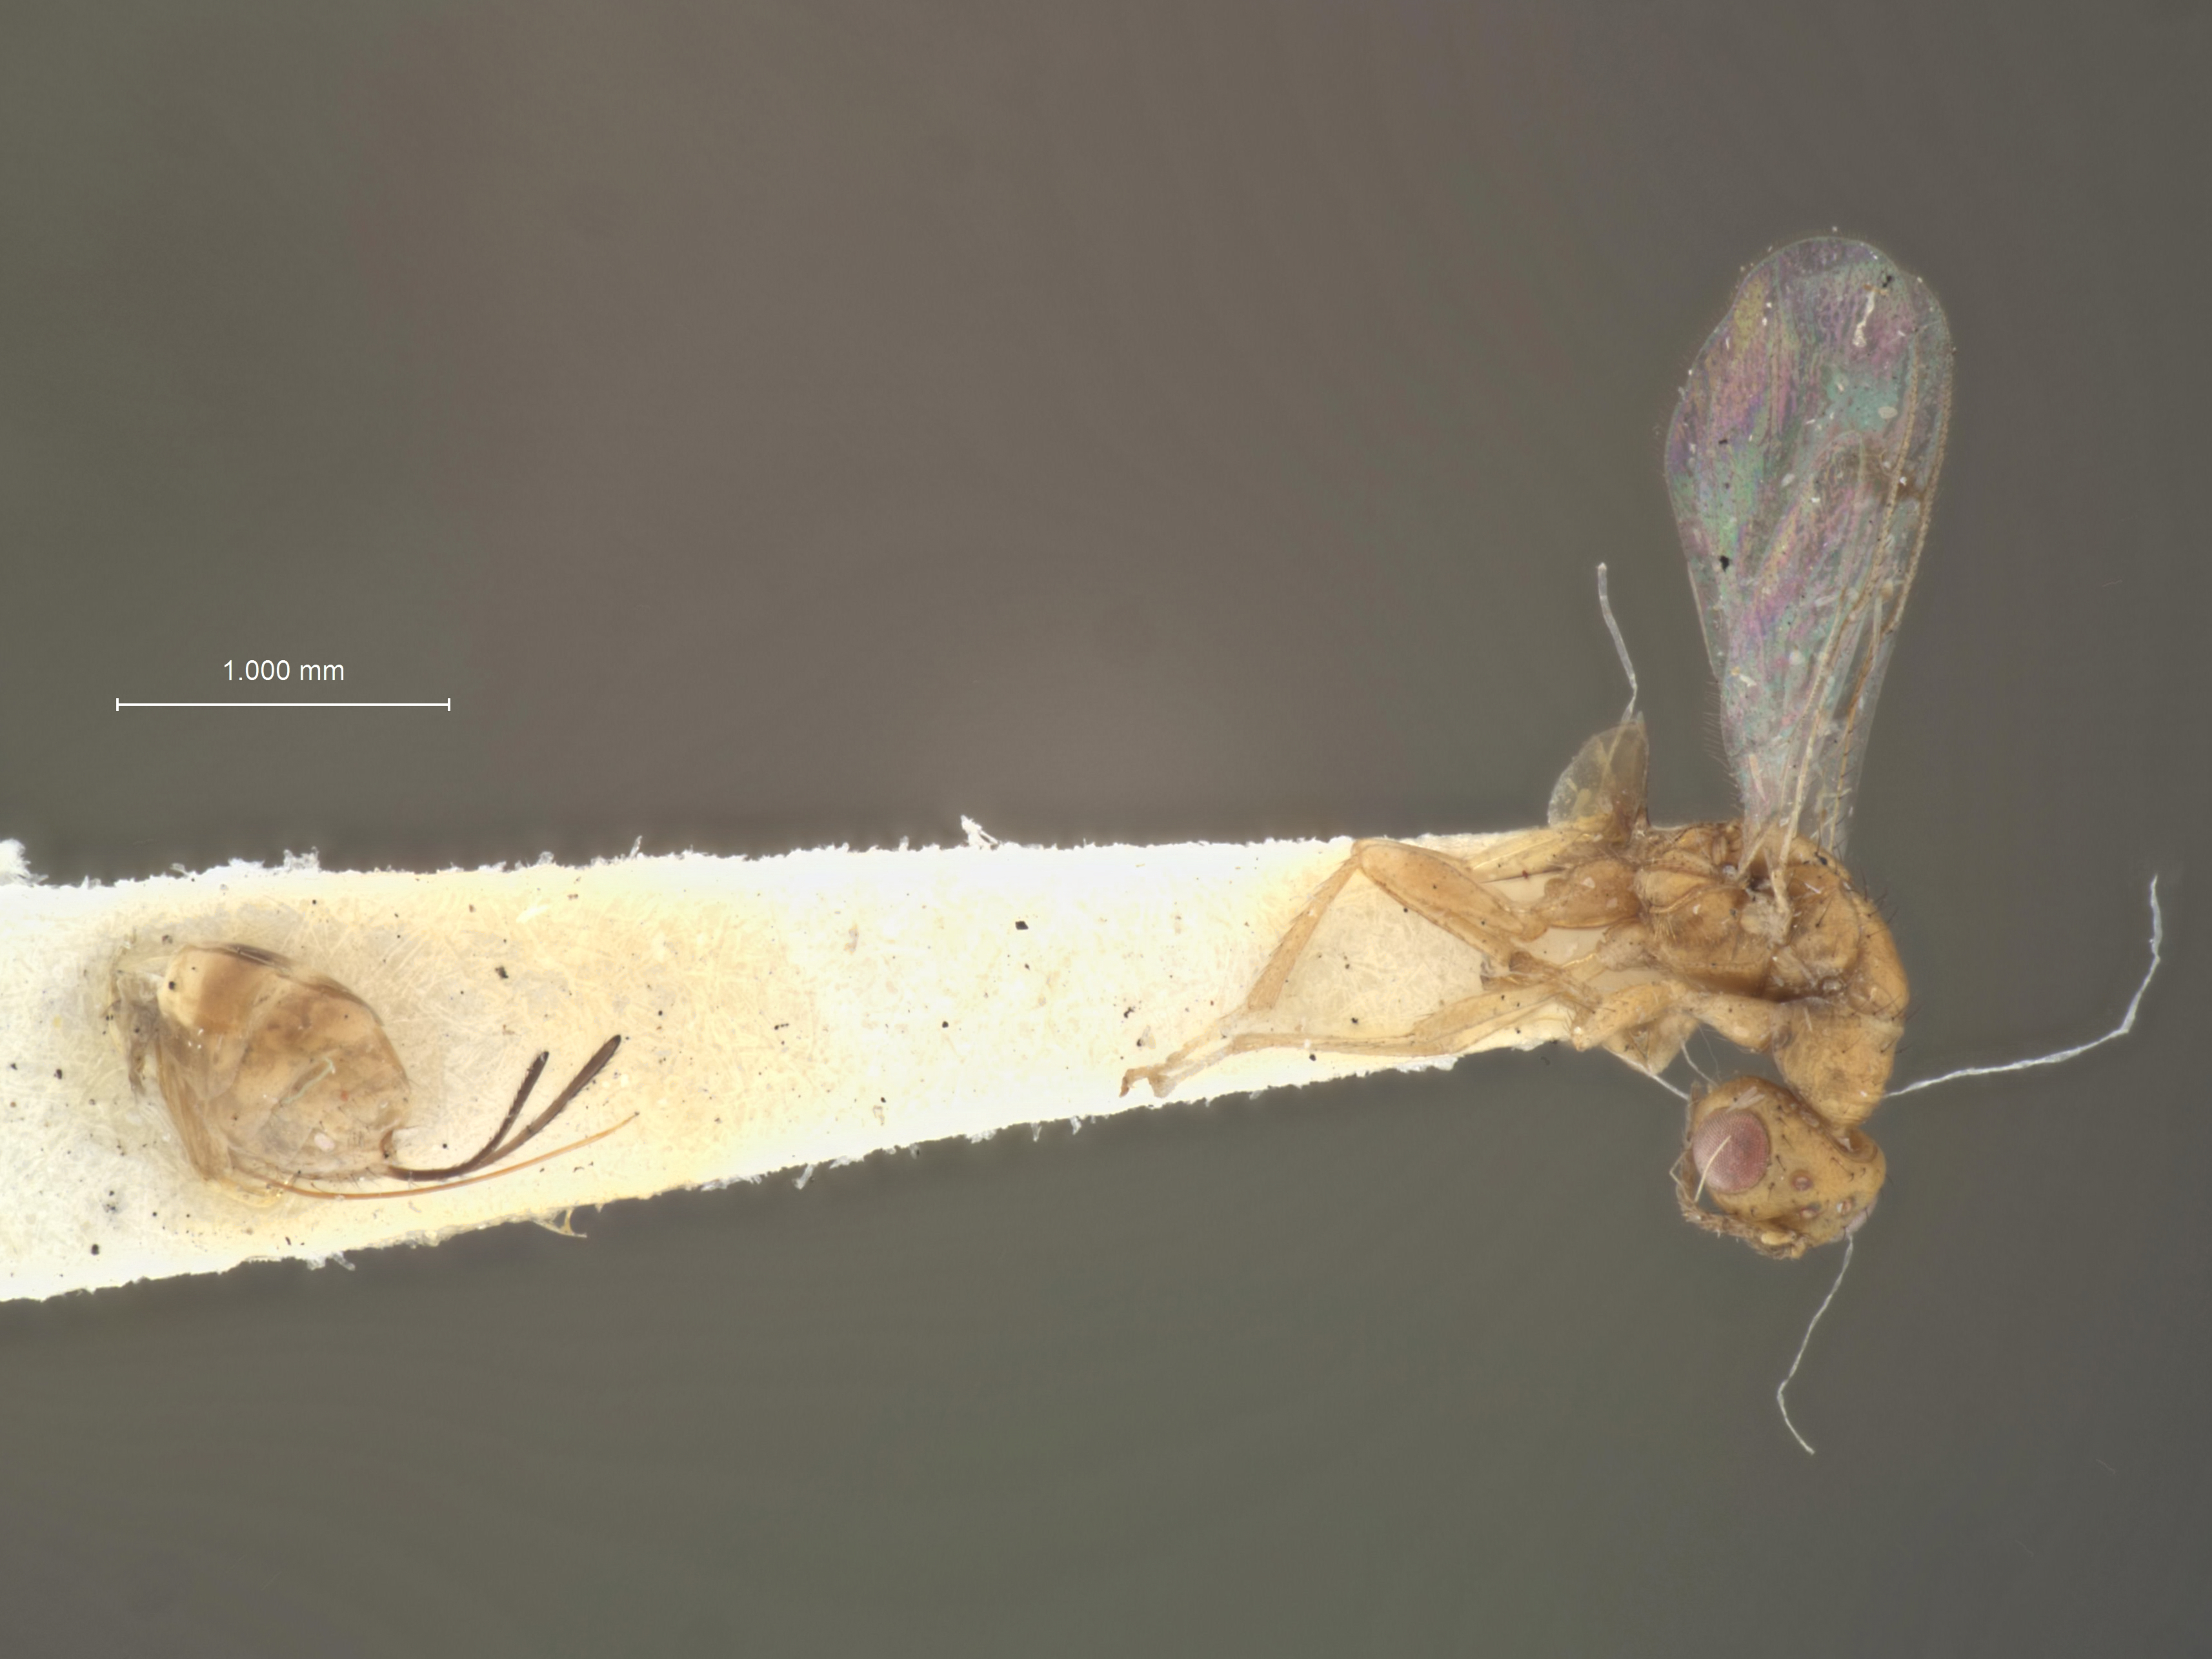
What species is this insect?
Megastigmus floridanus
